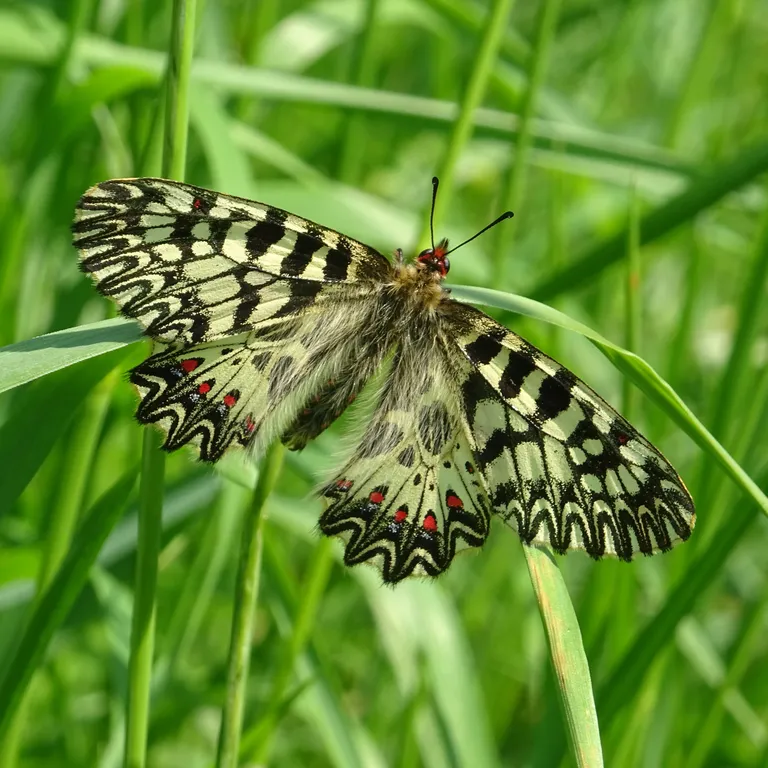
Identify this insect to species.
Zerynthia polyxena
